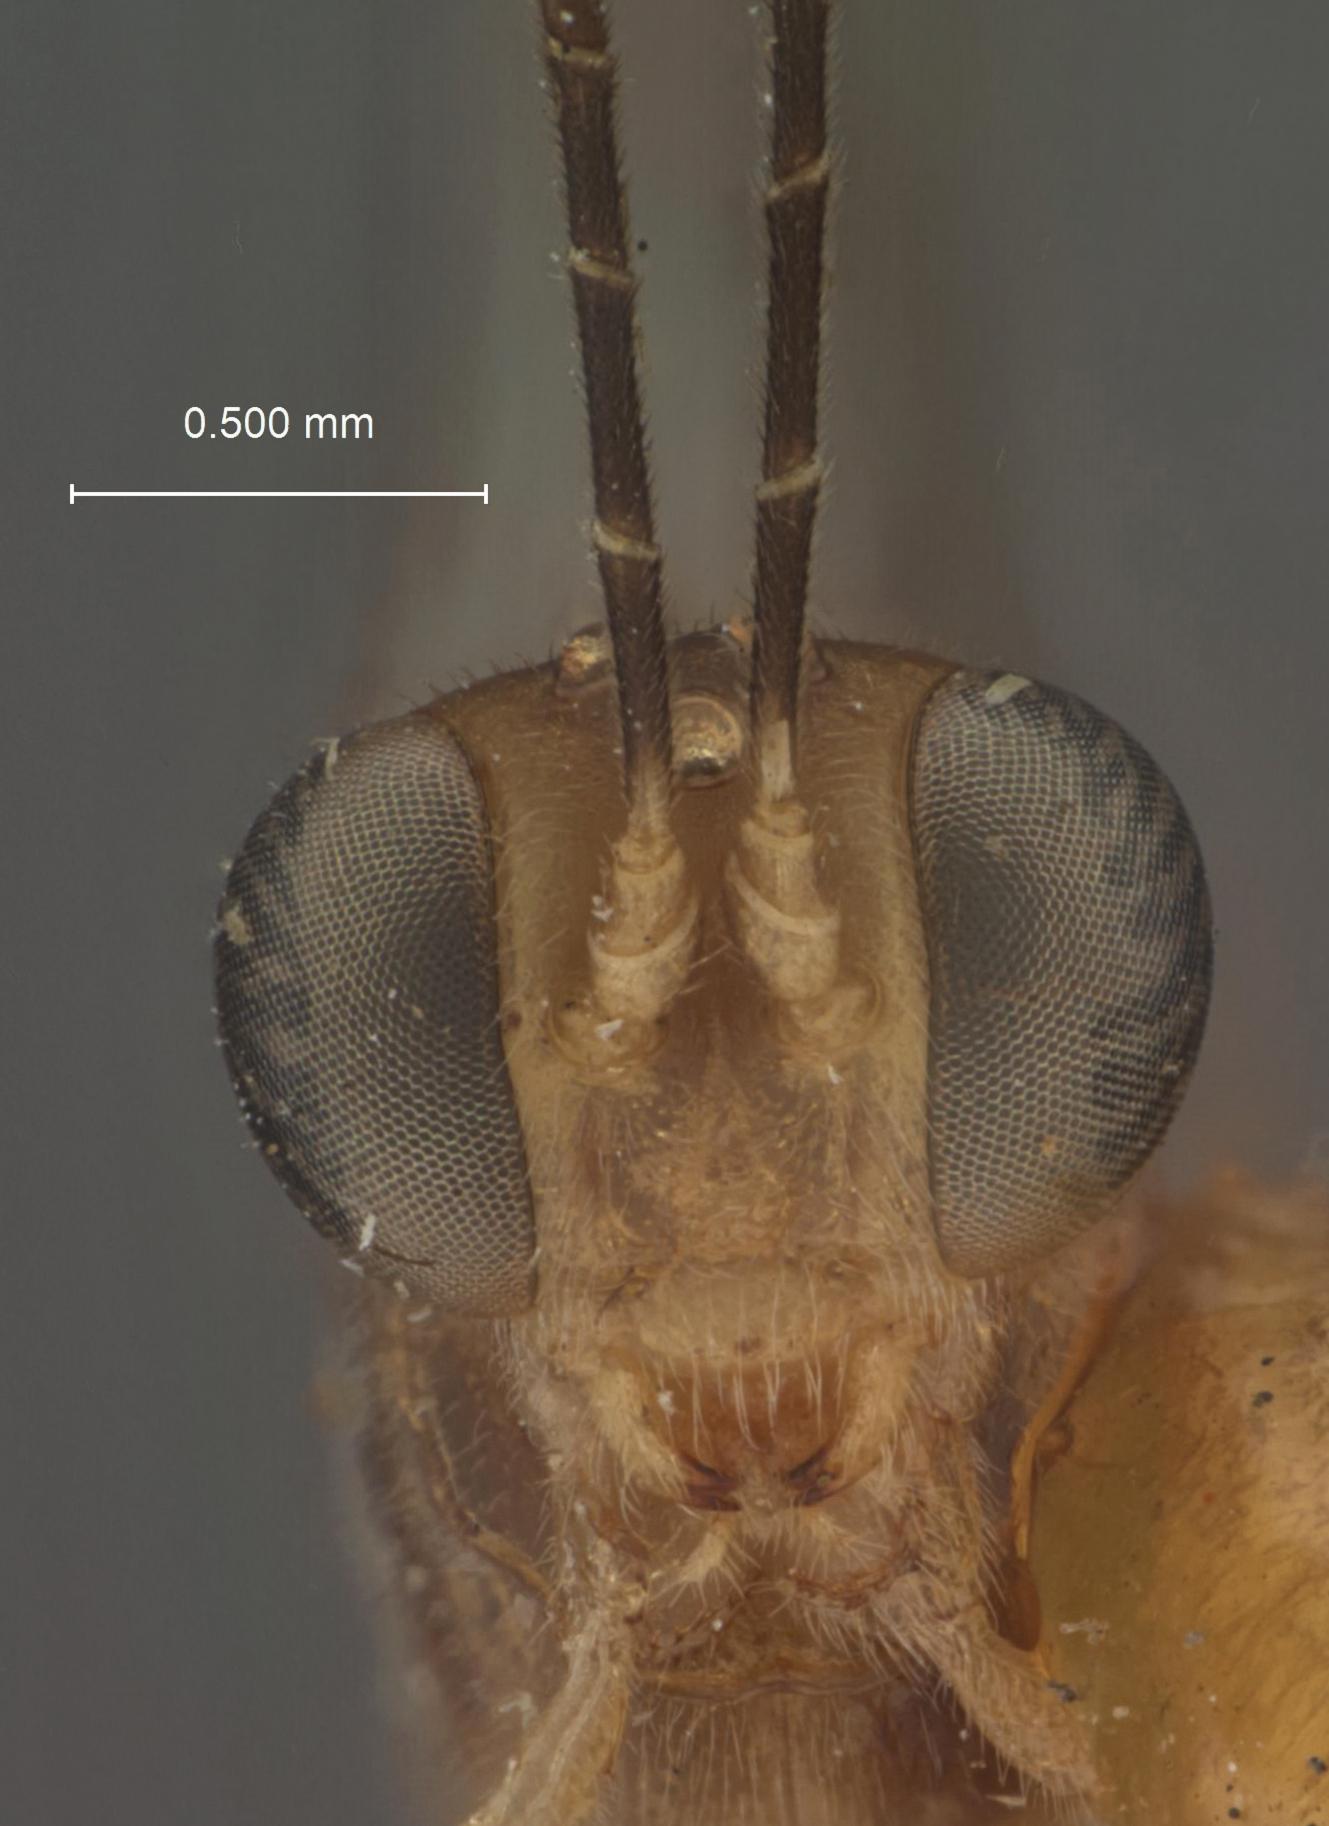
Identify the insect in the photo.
Pristomerus smithi
